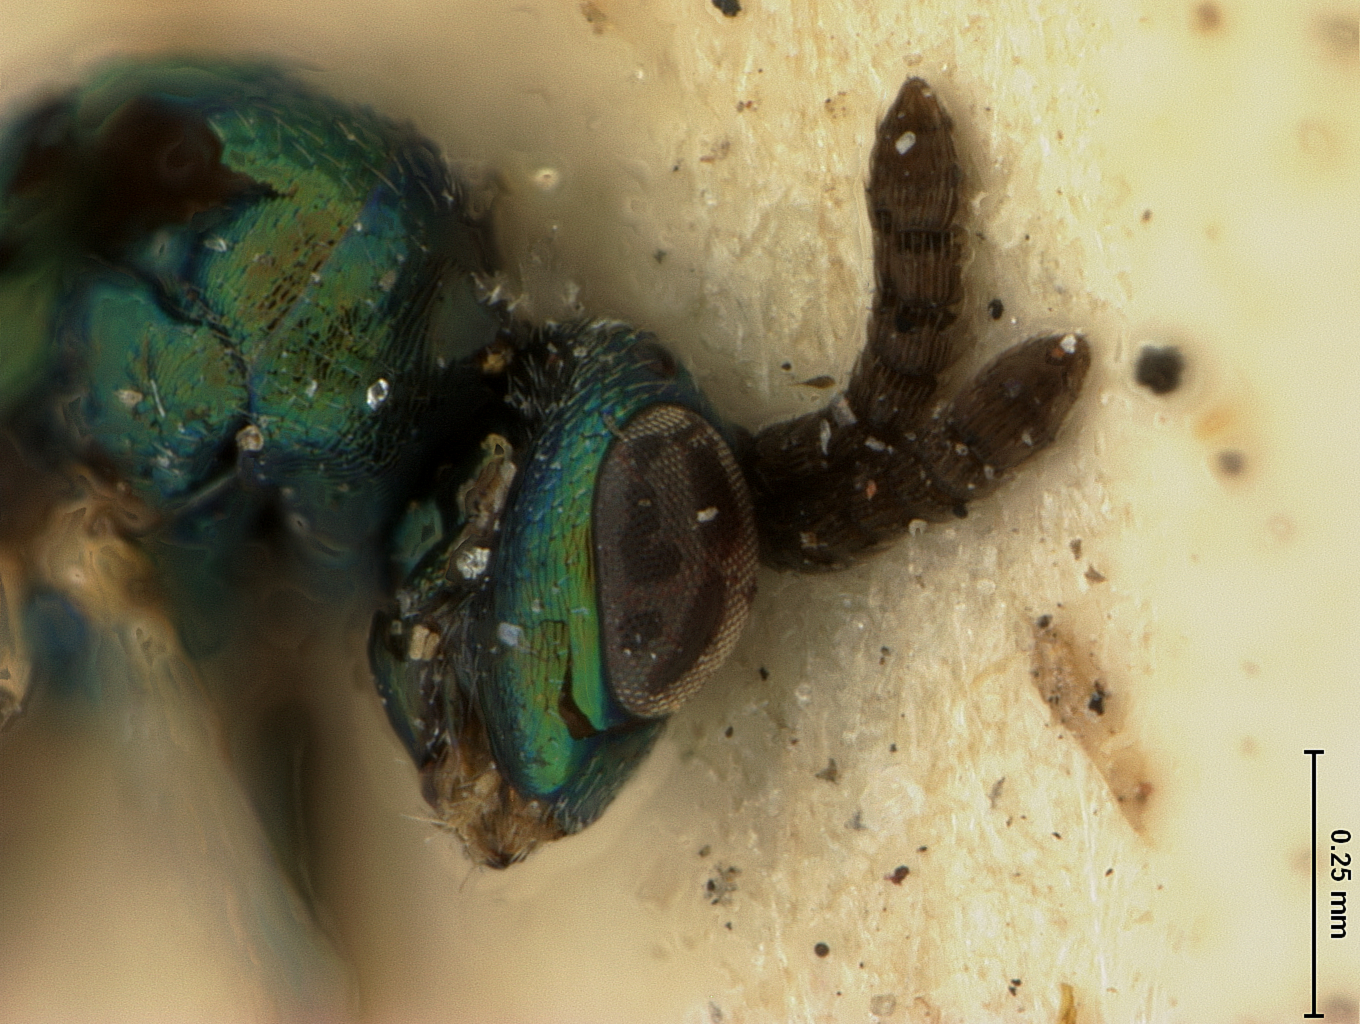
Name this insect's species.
Torymus japonicus
